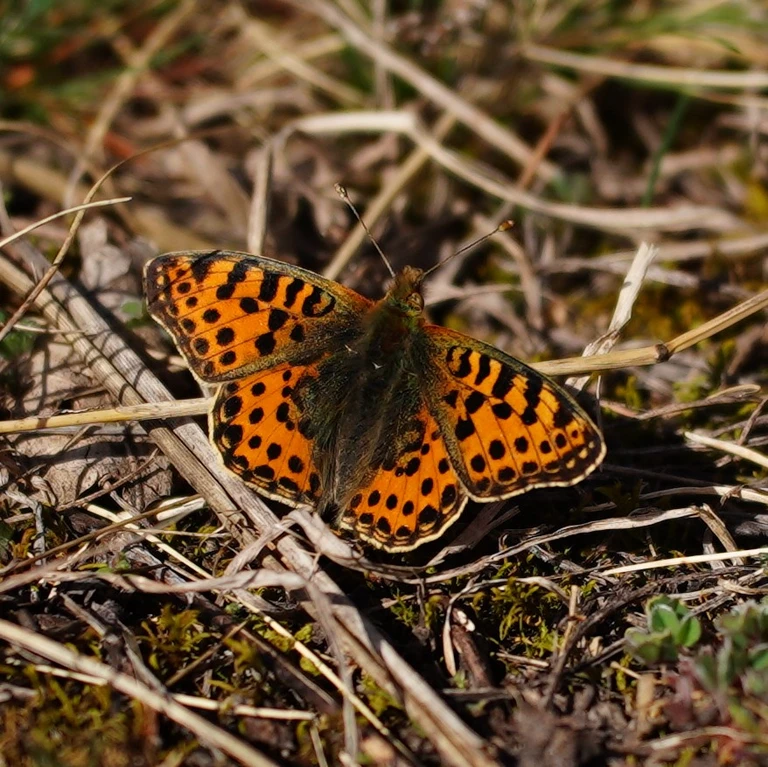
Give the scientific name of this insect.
Issoria lathonia
